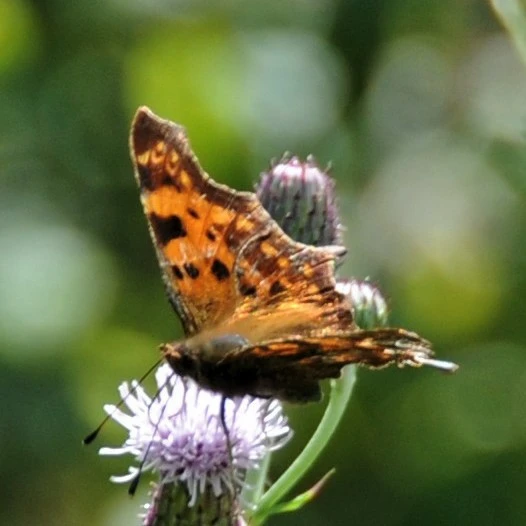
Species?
Polygonia c-album
